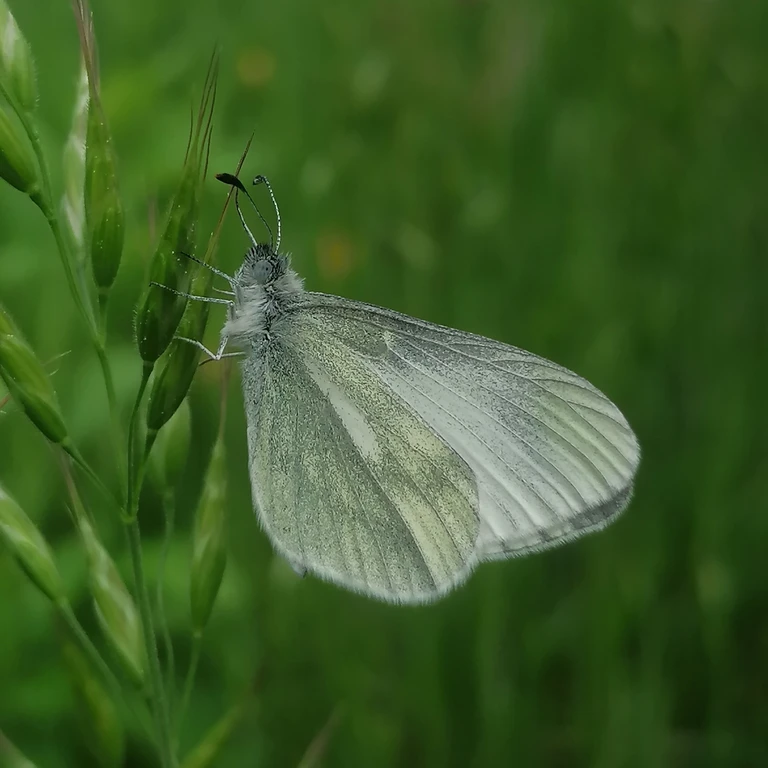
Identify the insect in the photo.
Leptidea sinapis/juvernica
